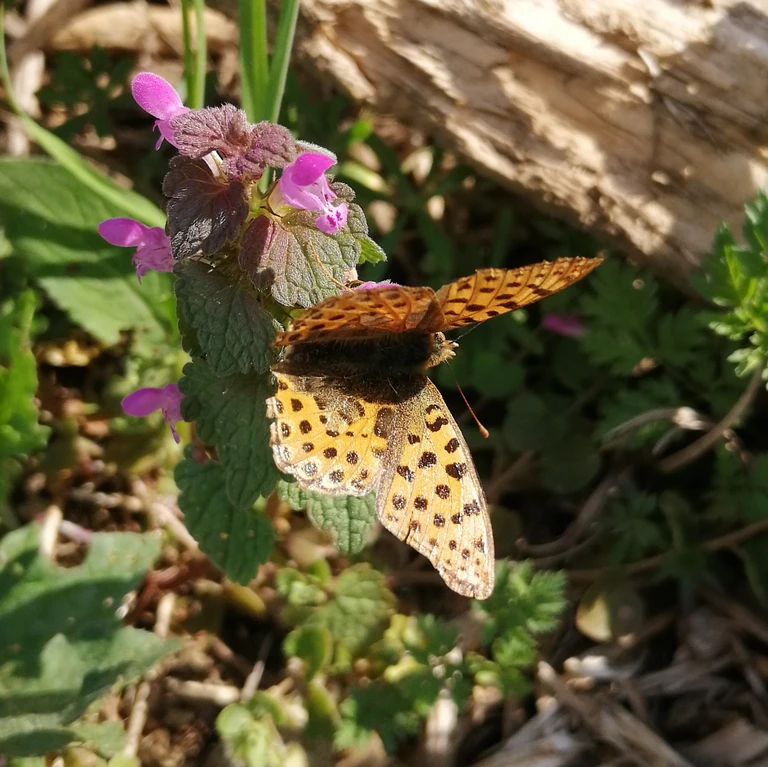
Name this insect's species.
Issoria lathonia
